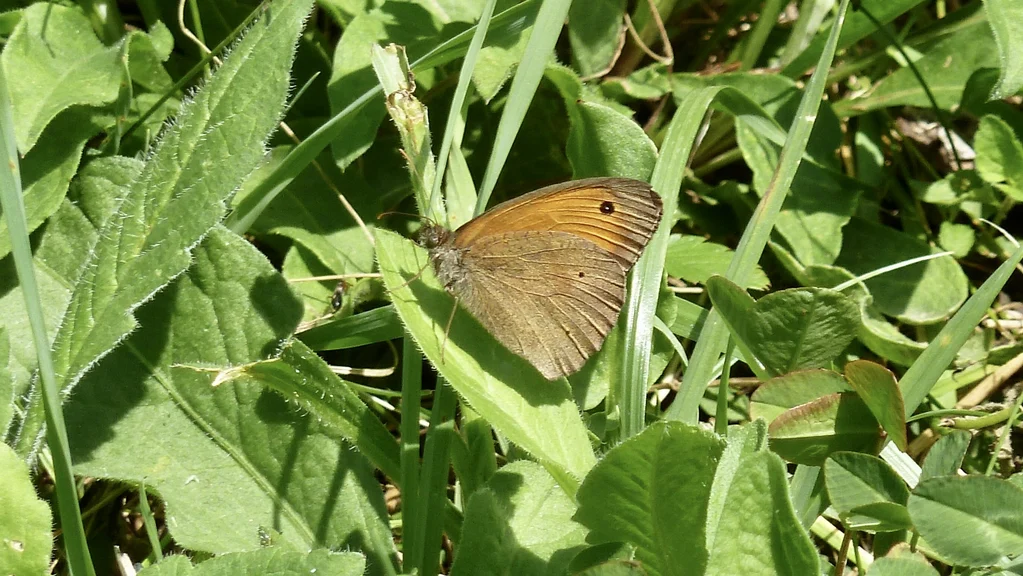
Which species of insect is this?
Maniola jurtina
